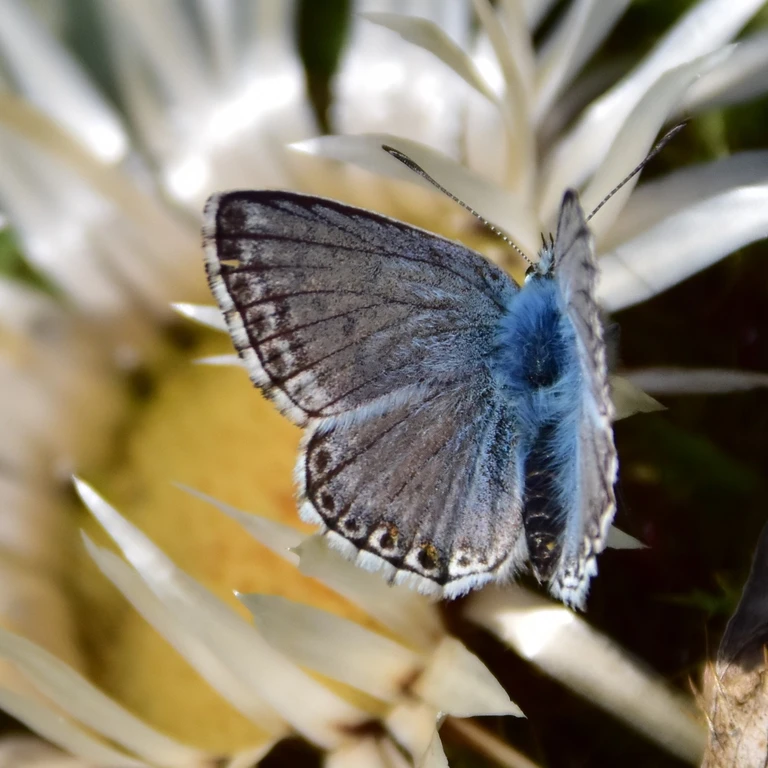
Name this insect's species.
Lysandra coridon
